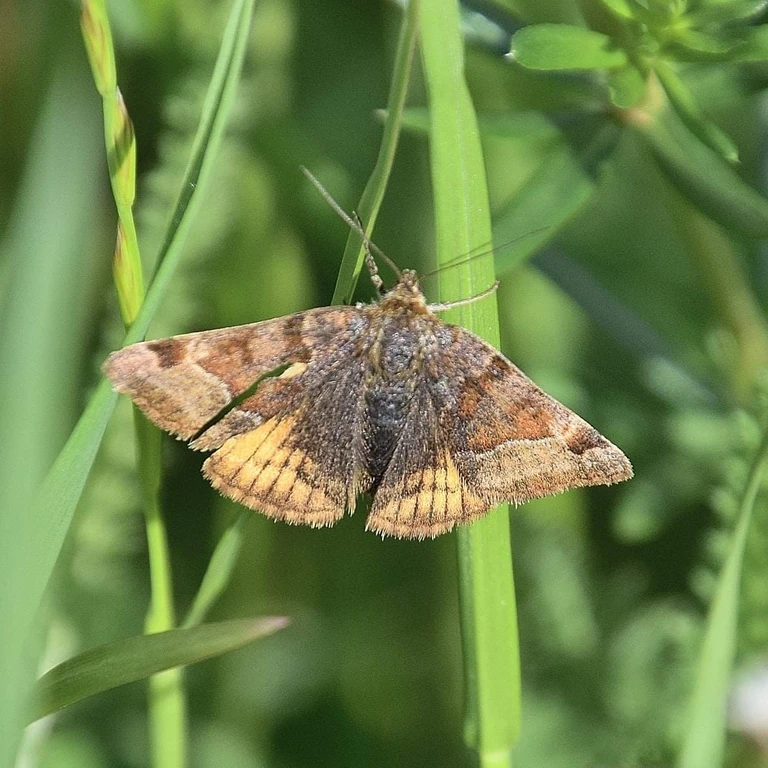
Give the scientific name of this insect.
Euclidia glyphica
